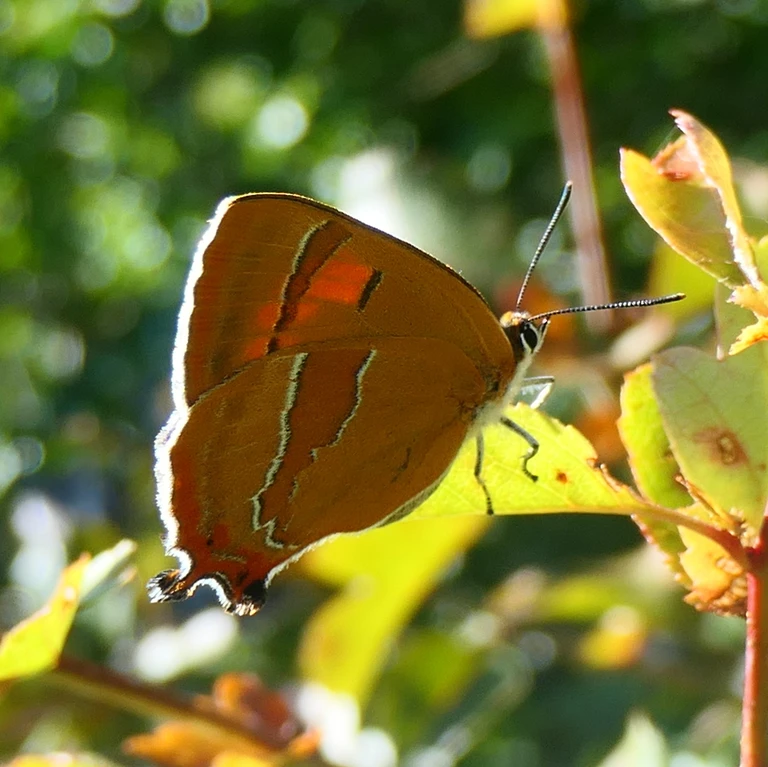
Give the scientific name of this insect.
Thecla betulae
